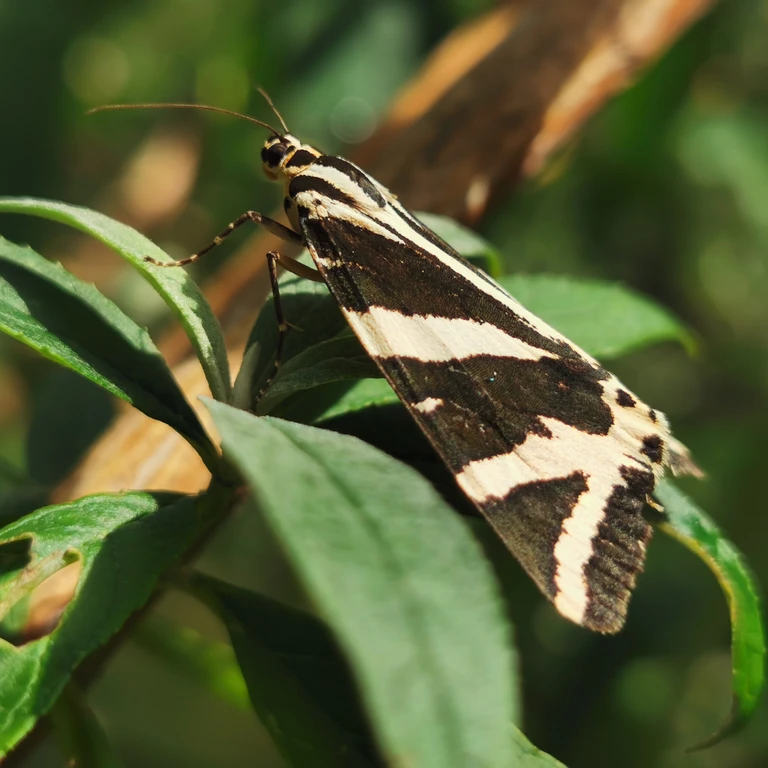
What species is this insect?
Euplagia quadripunctaria
